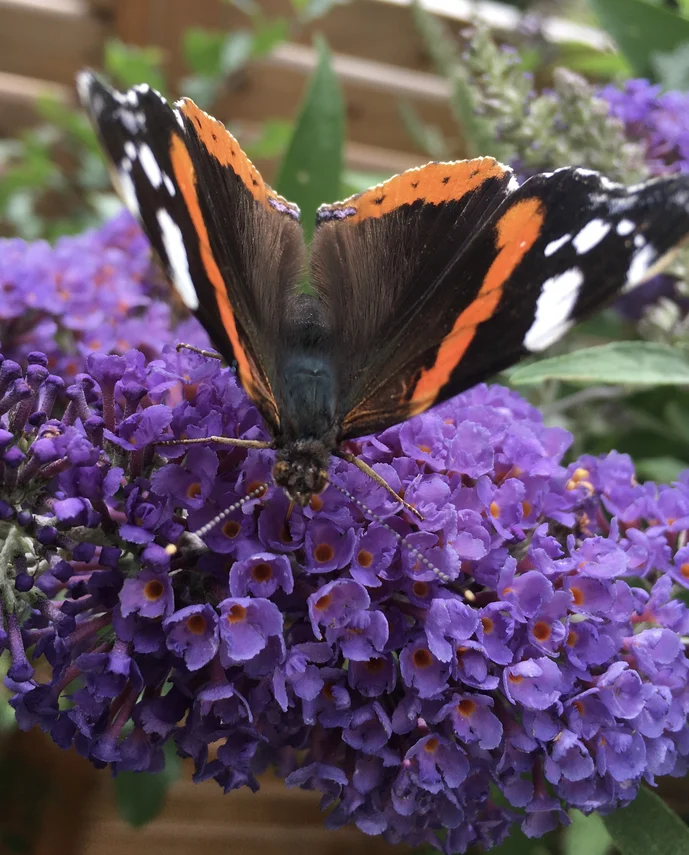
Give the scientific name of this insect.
Vanessa atalanta
